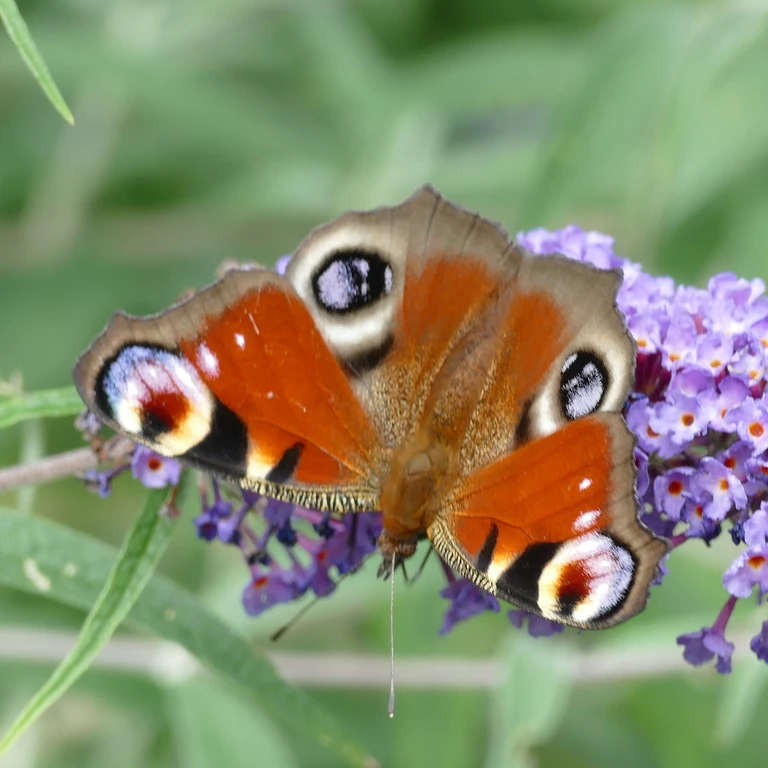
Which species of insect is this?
Aglais io
